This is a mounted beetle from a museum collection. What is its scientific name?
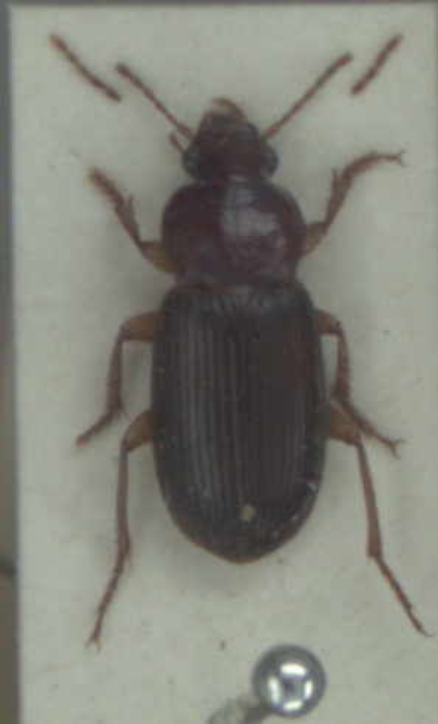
Ophonus schaubergerianus
